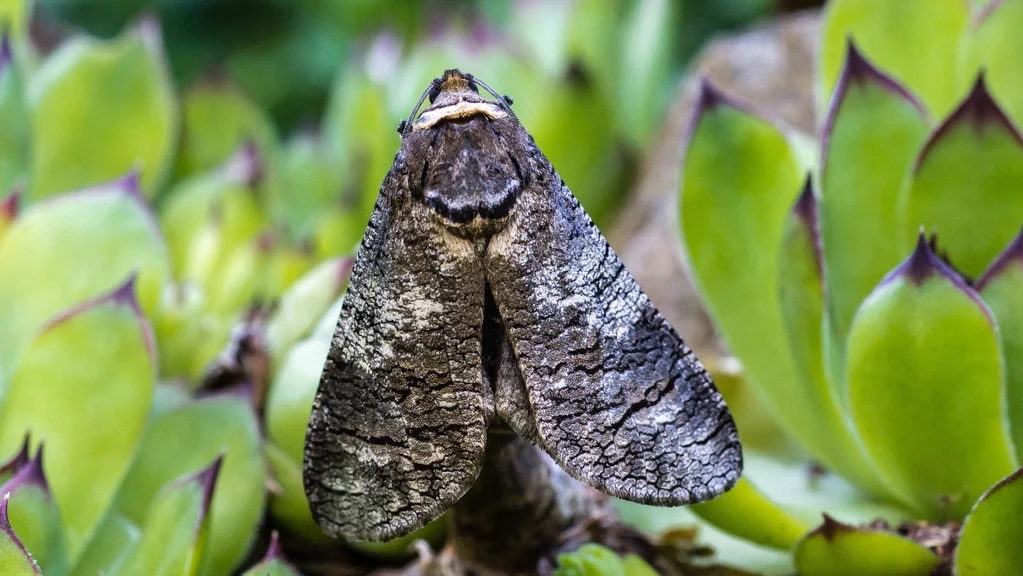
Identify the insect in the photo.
Cossus cossus
